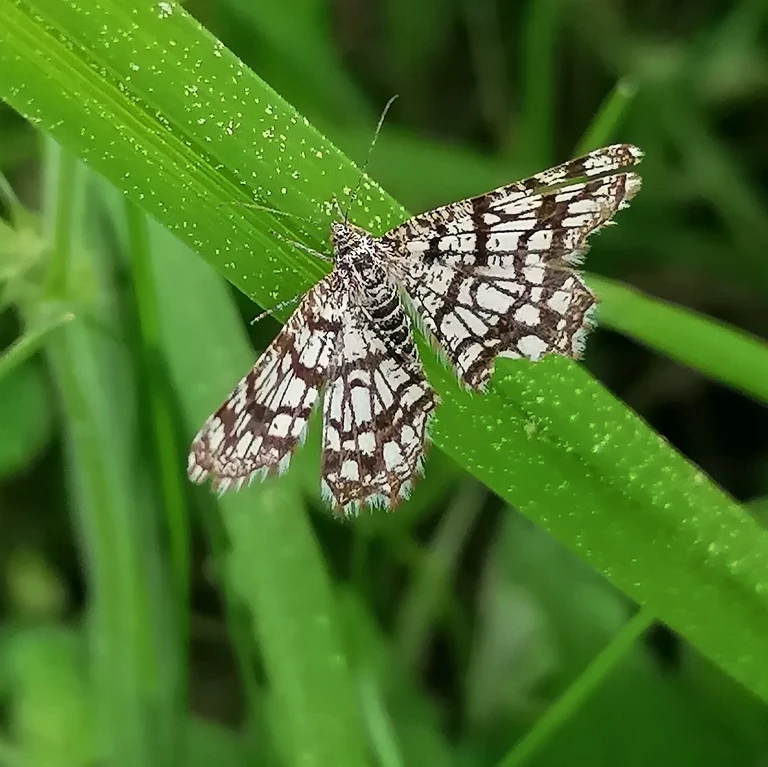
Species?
Chiasmia clathrata
